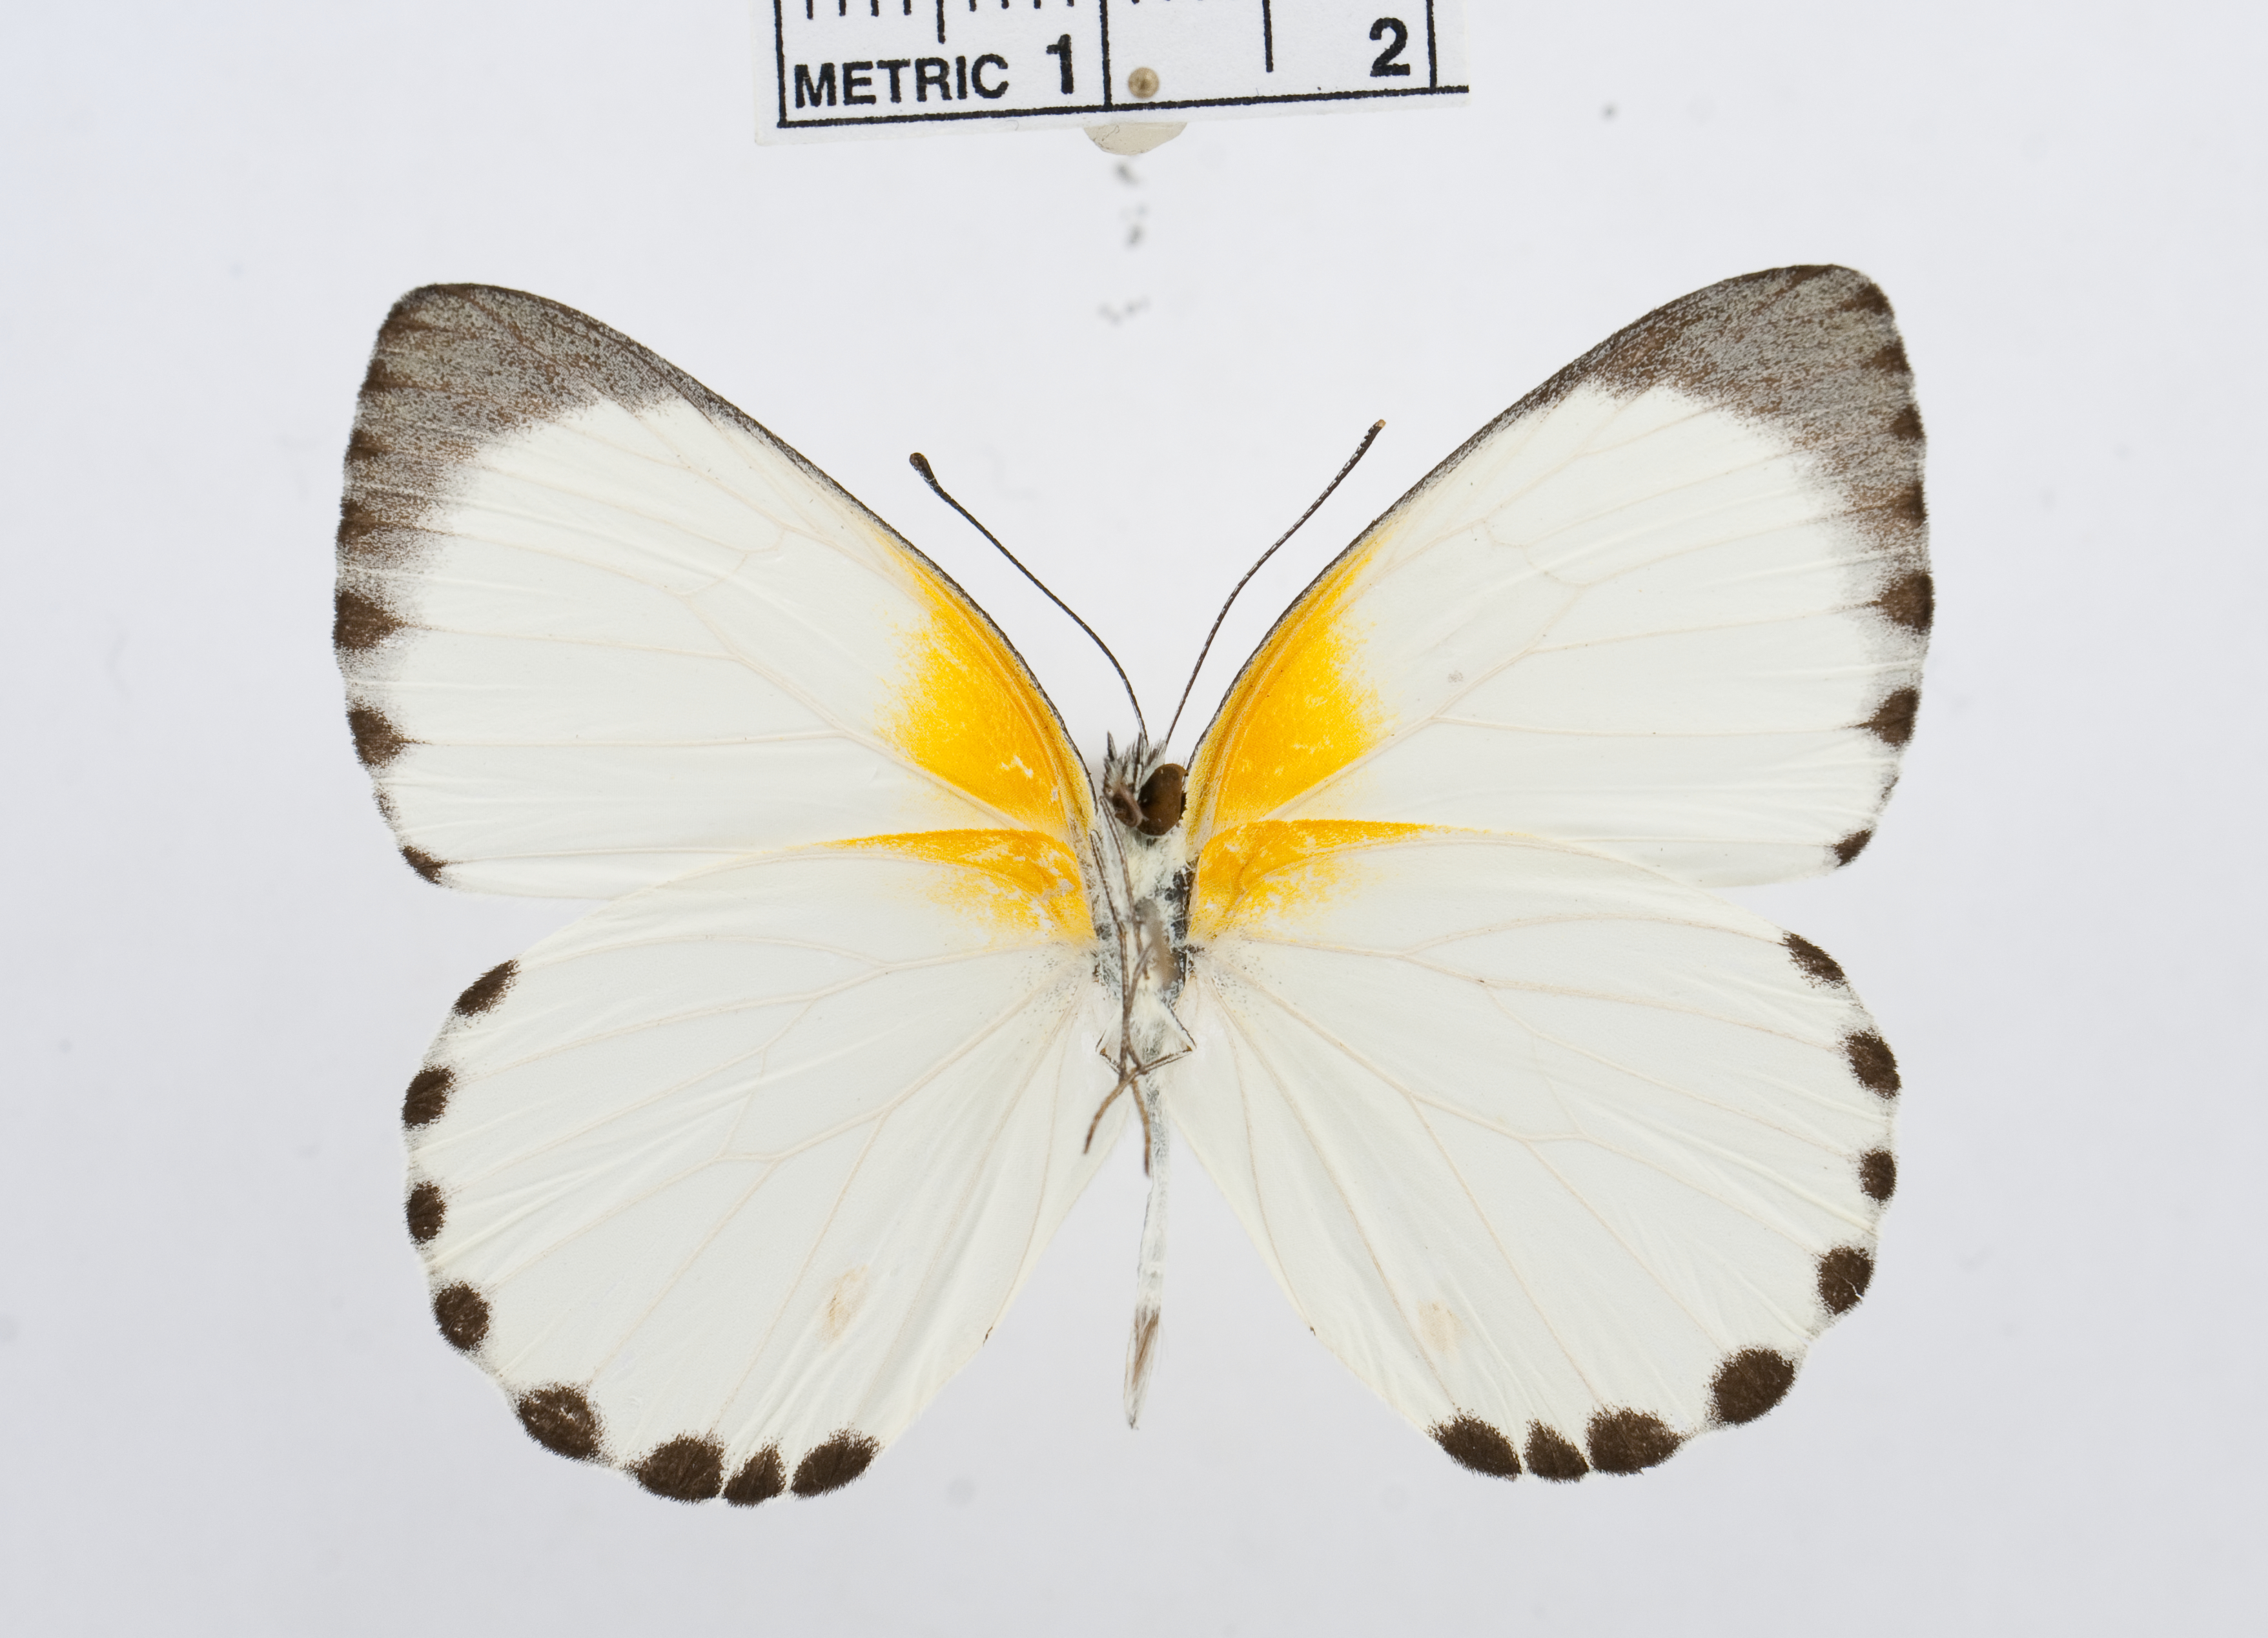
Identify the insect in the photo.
Appias sylvia
